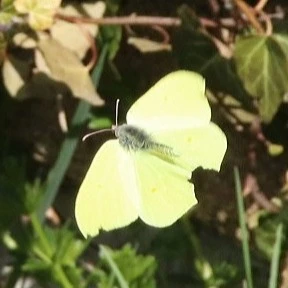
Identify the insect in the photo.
Gonepteryx rhamni
